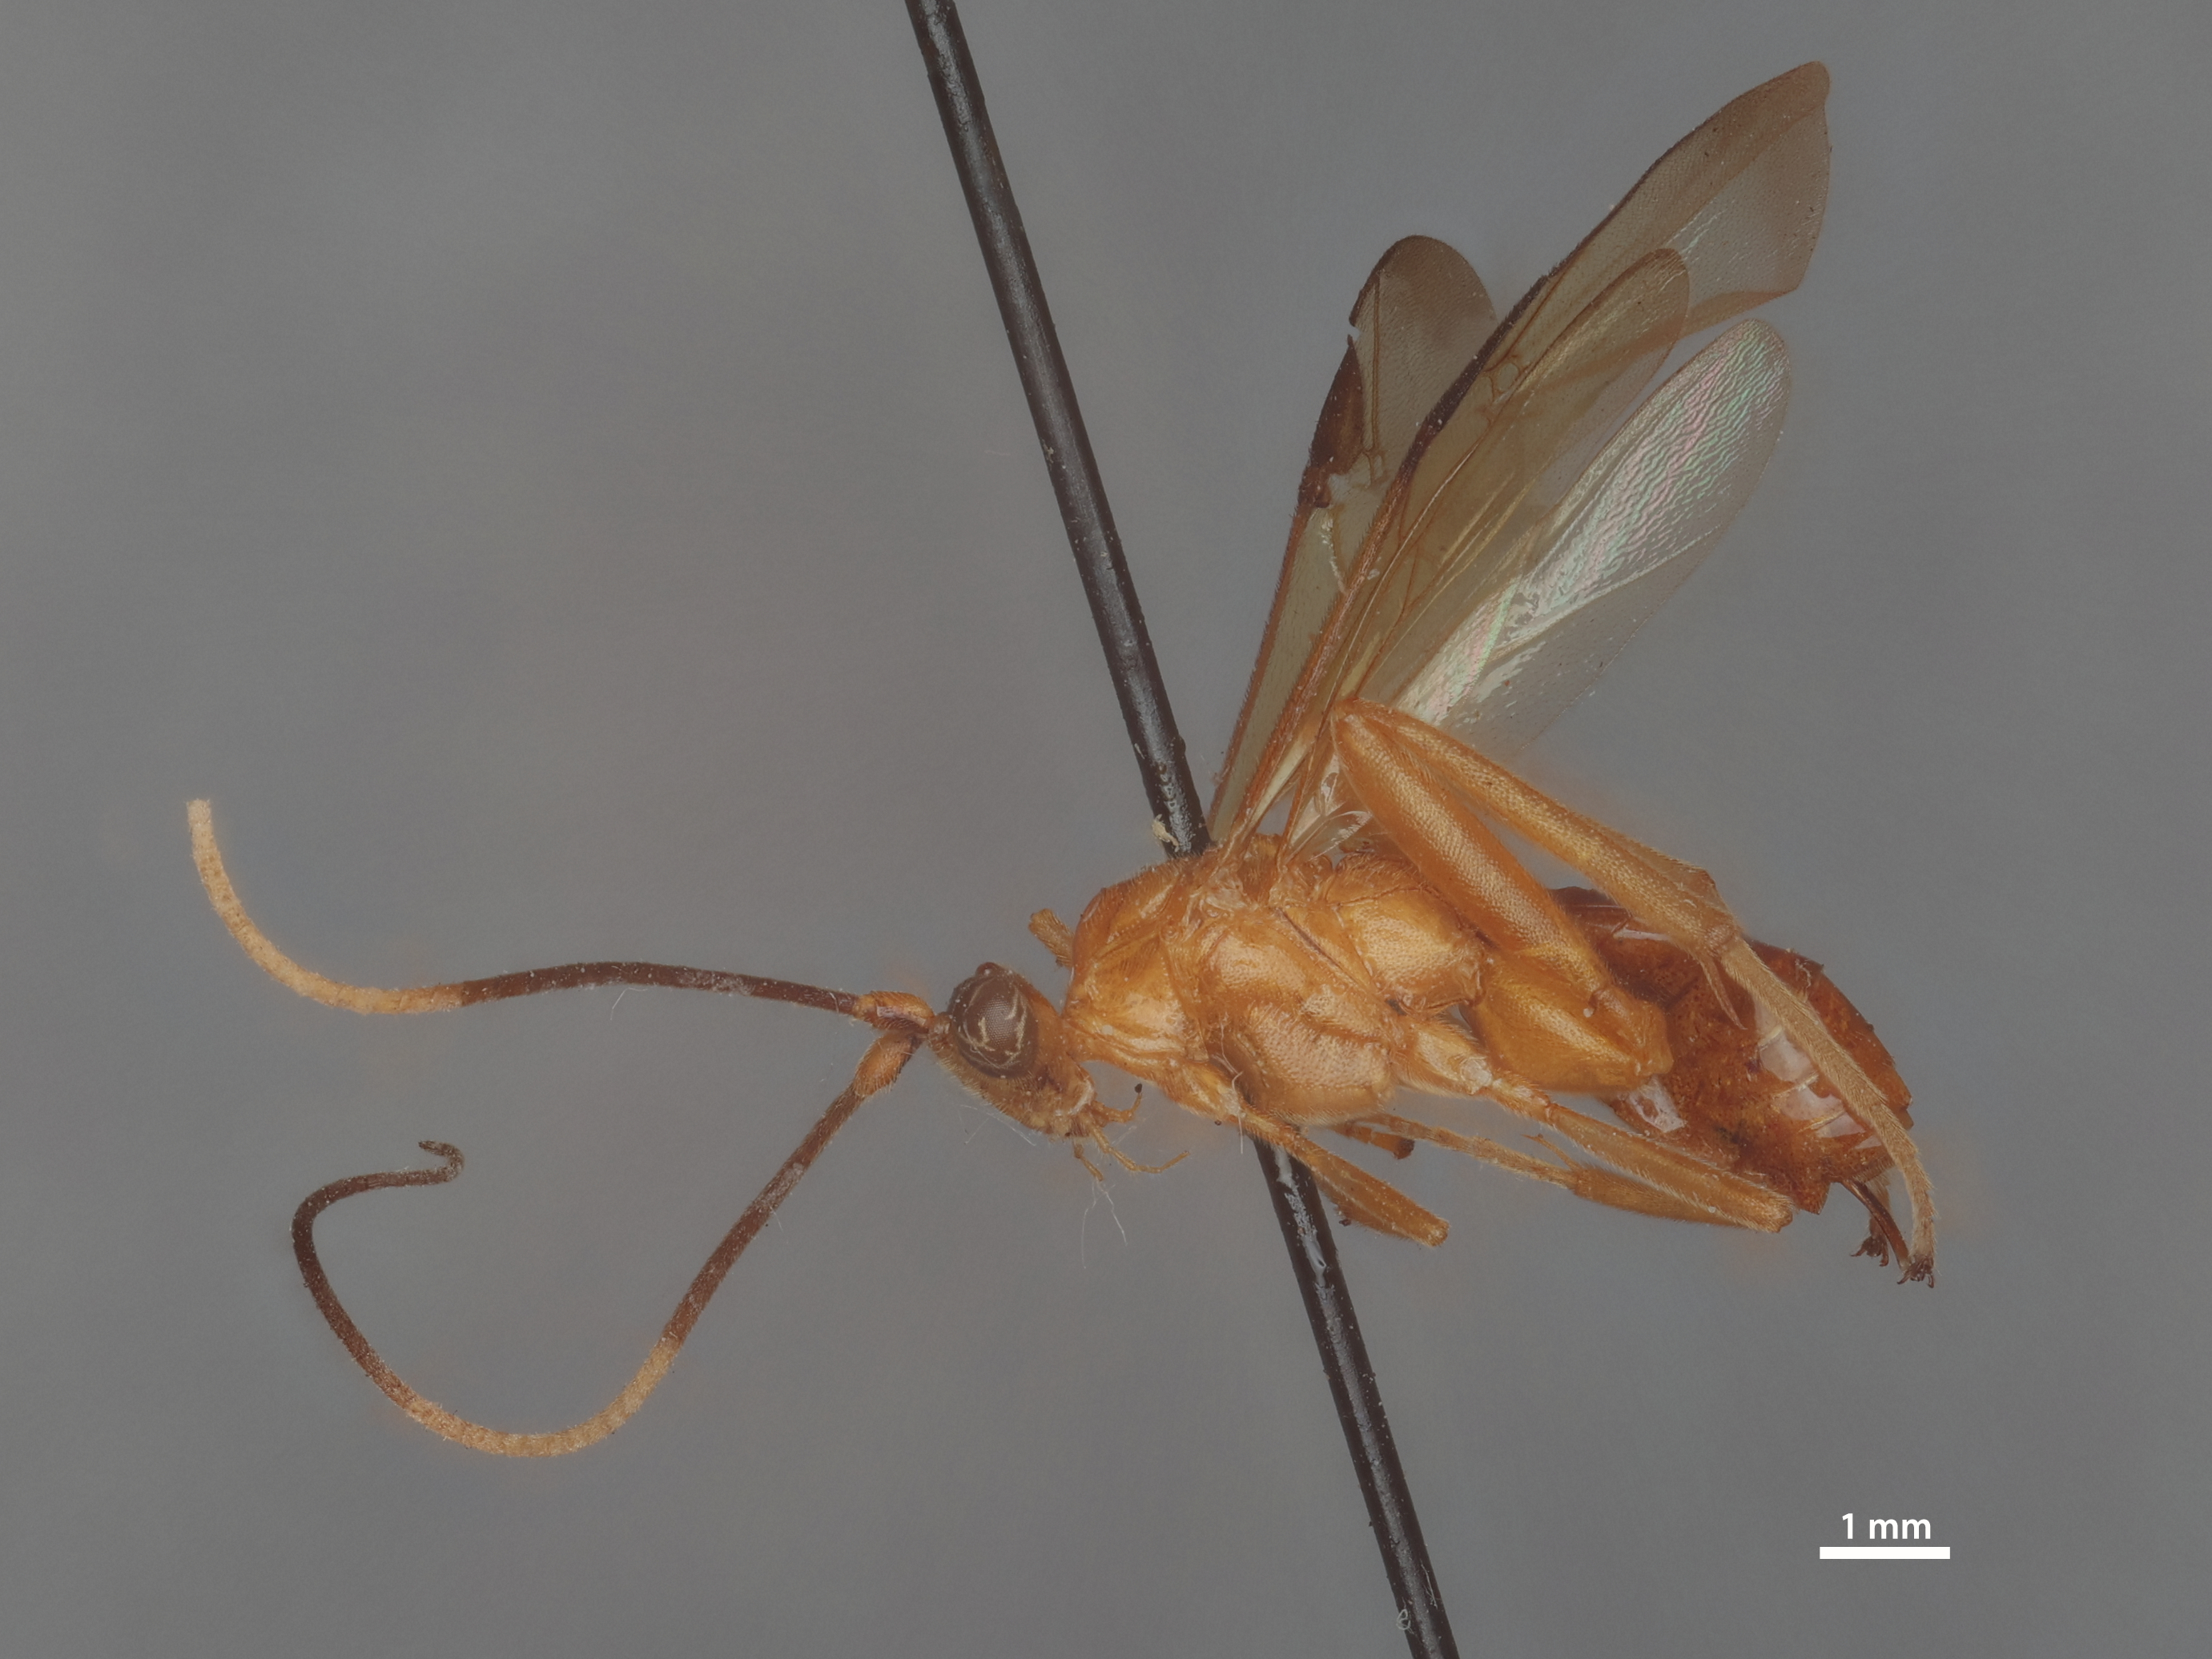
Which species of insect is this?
Euagathis kapili
